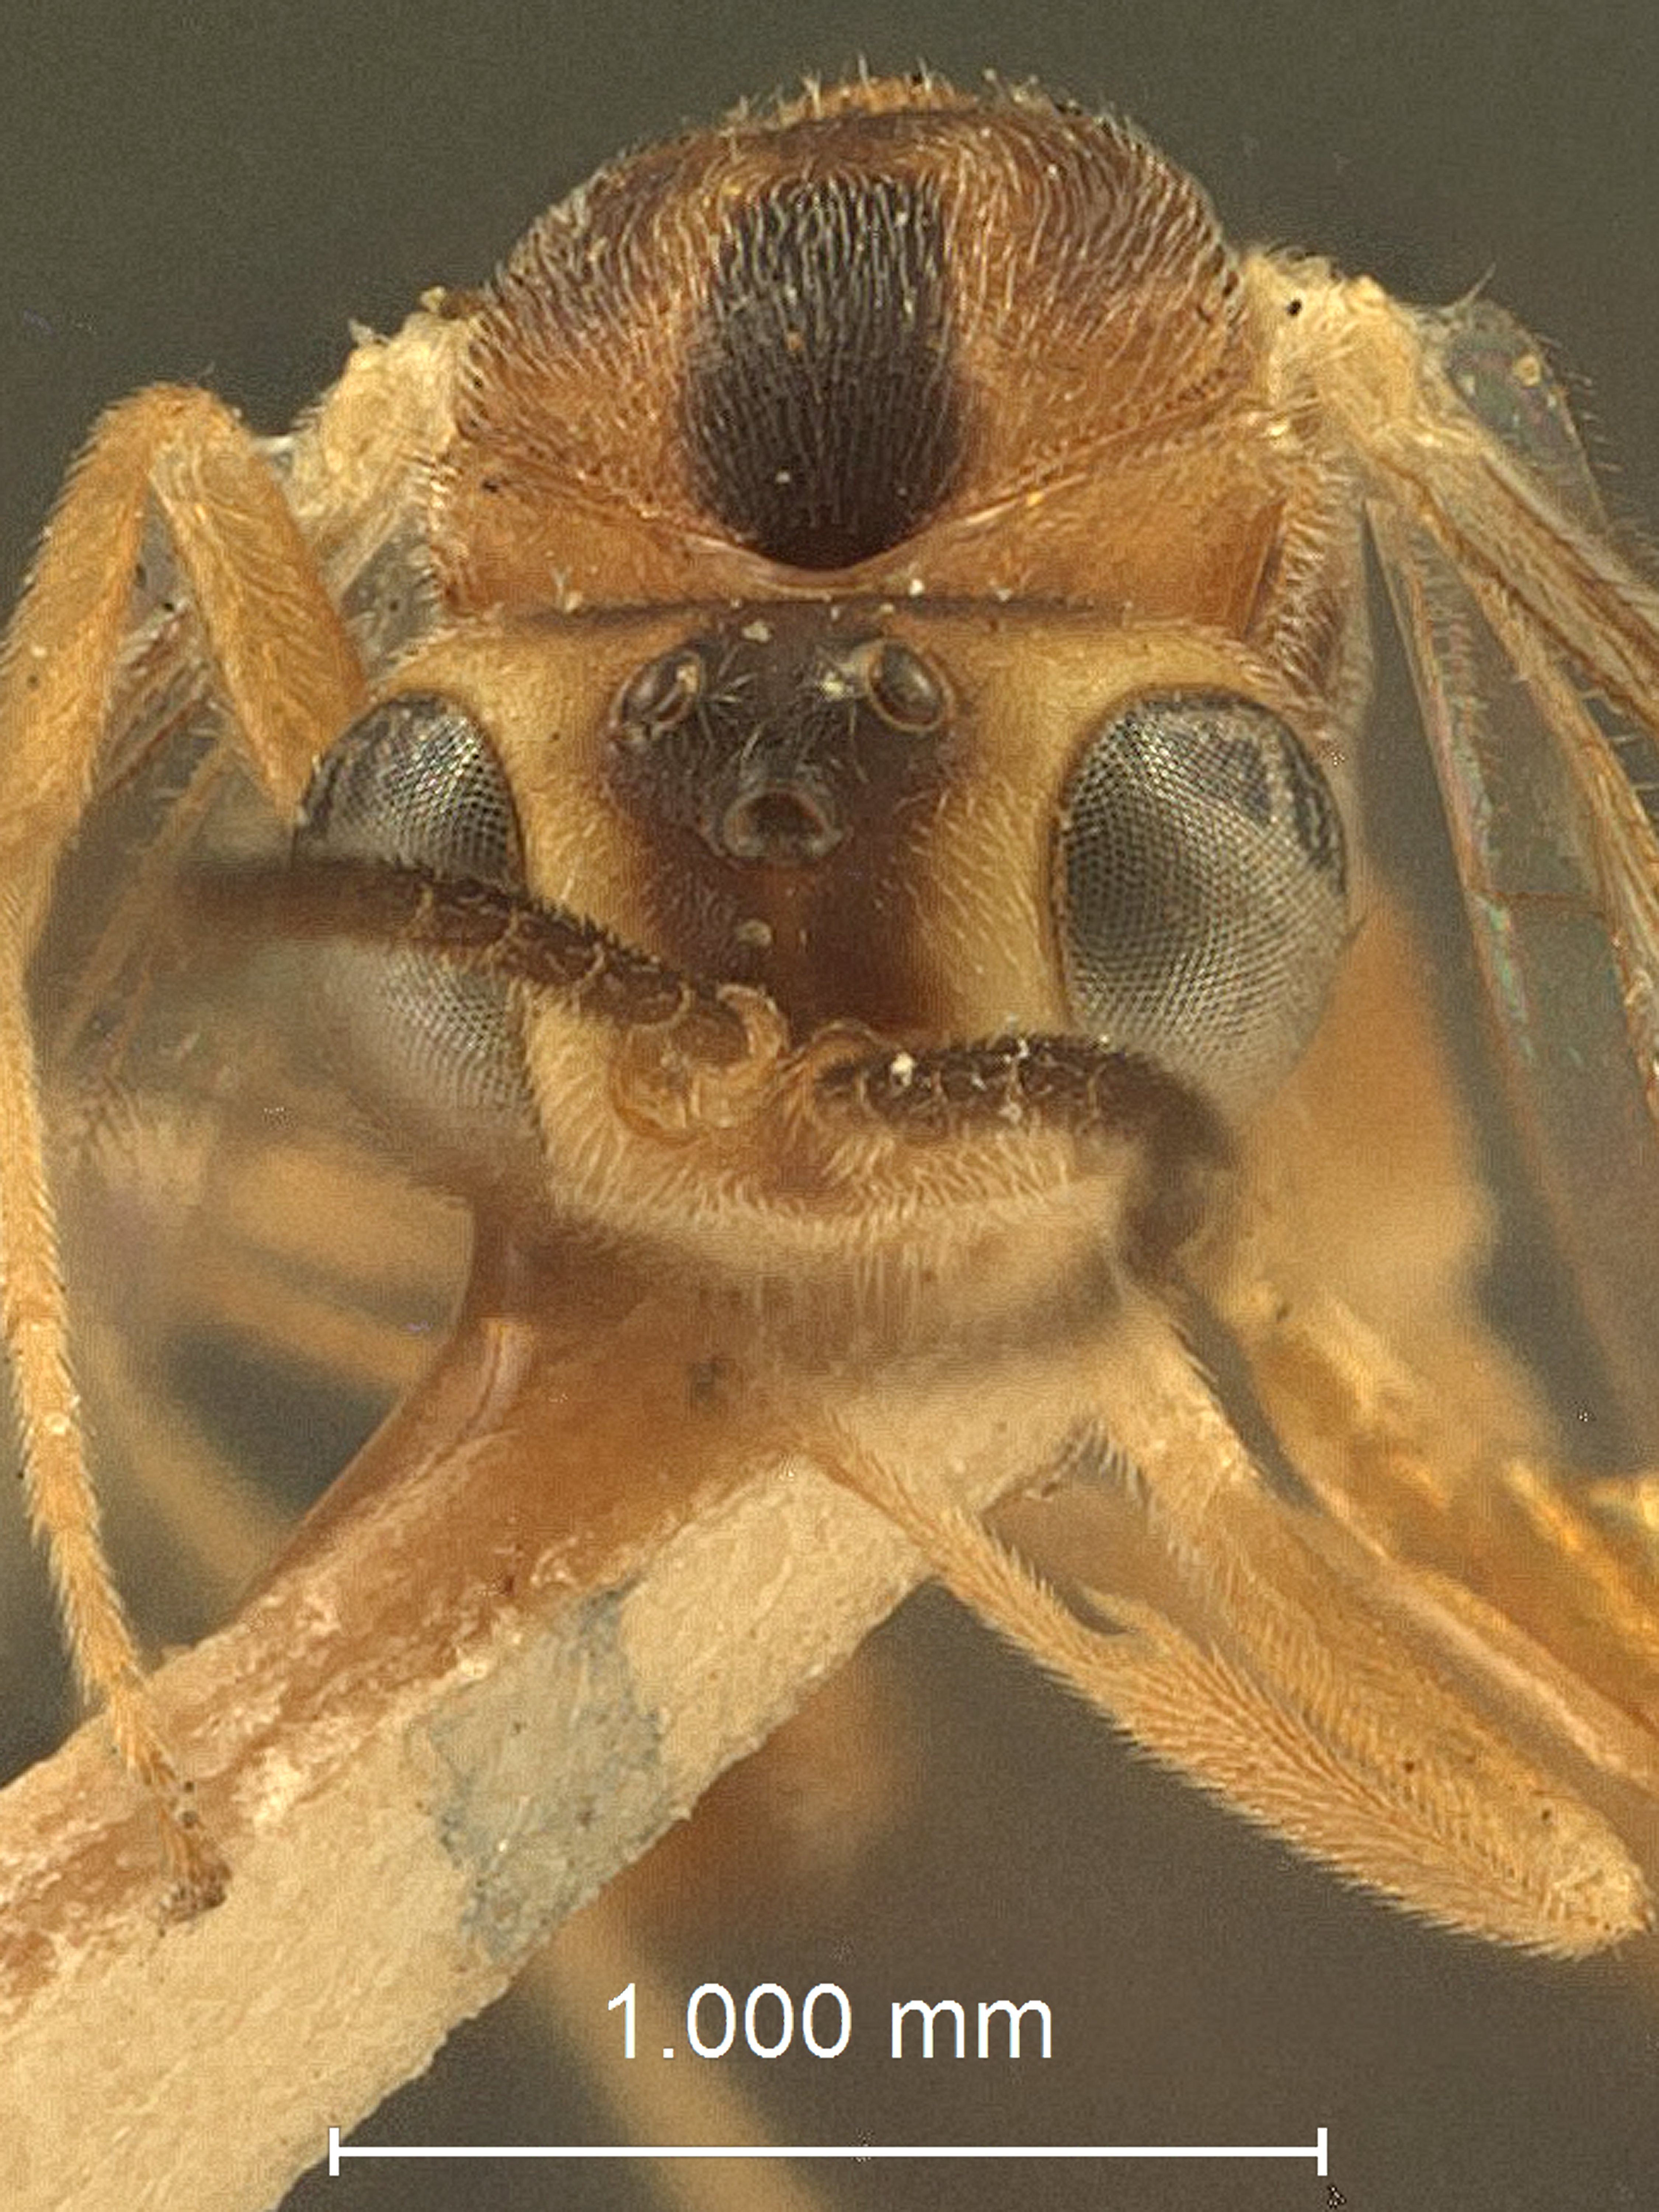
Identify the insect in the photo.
Cremastus rosae
